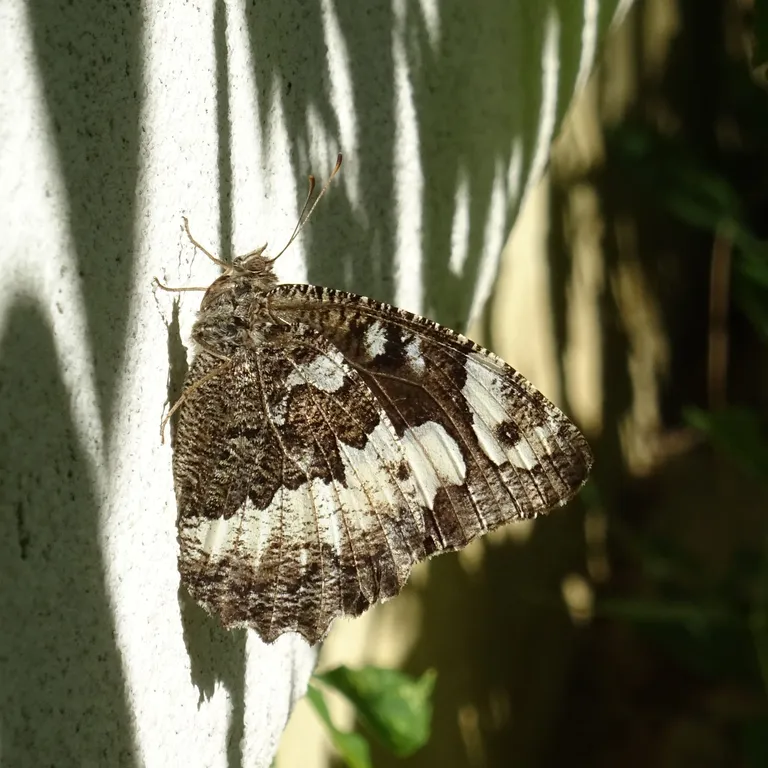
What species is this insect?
Brintesia circe
